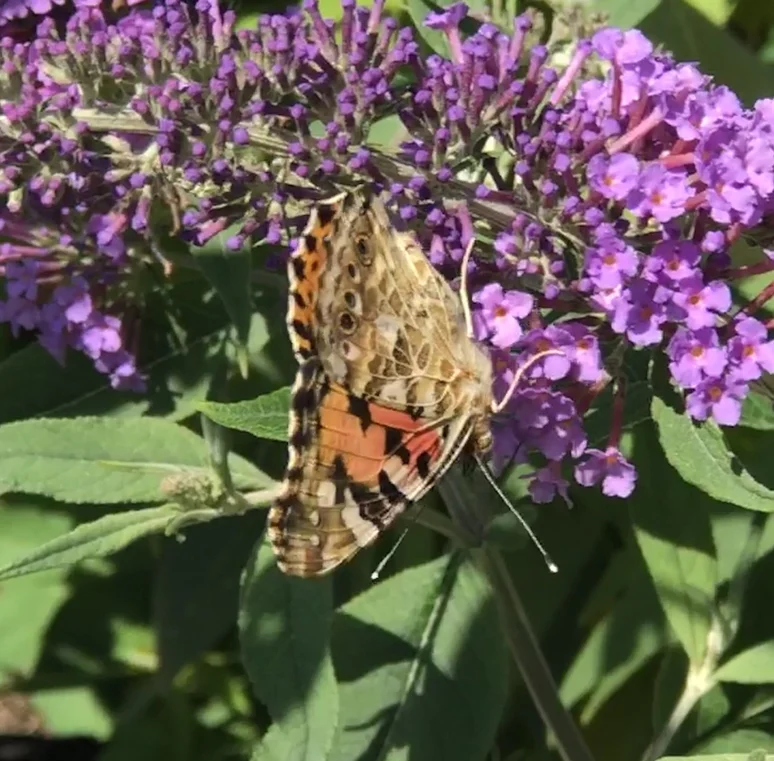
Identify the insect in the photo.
Vanessa cardui
